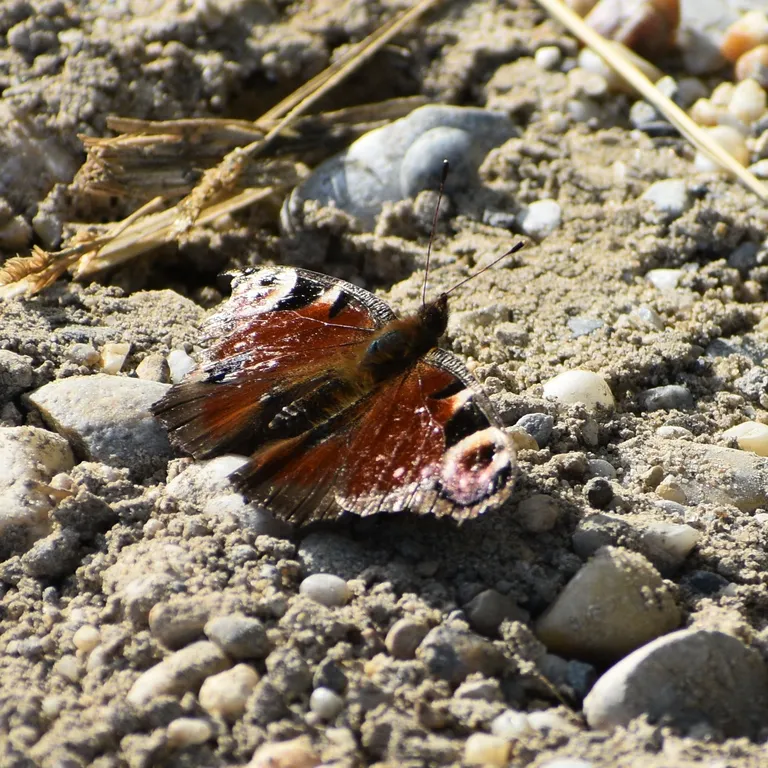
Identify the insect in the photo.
Aglais io
